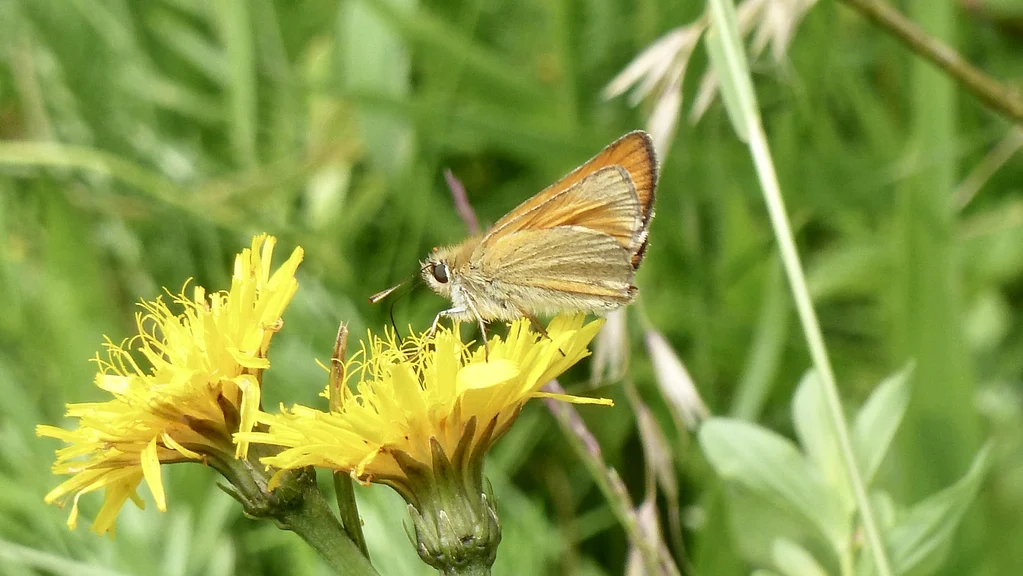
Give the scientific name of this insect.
Thymelicus sylvestris
